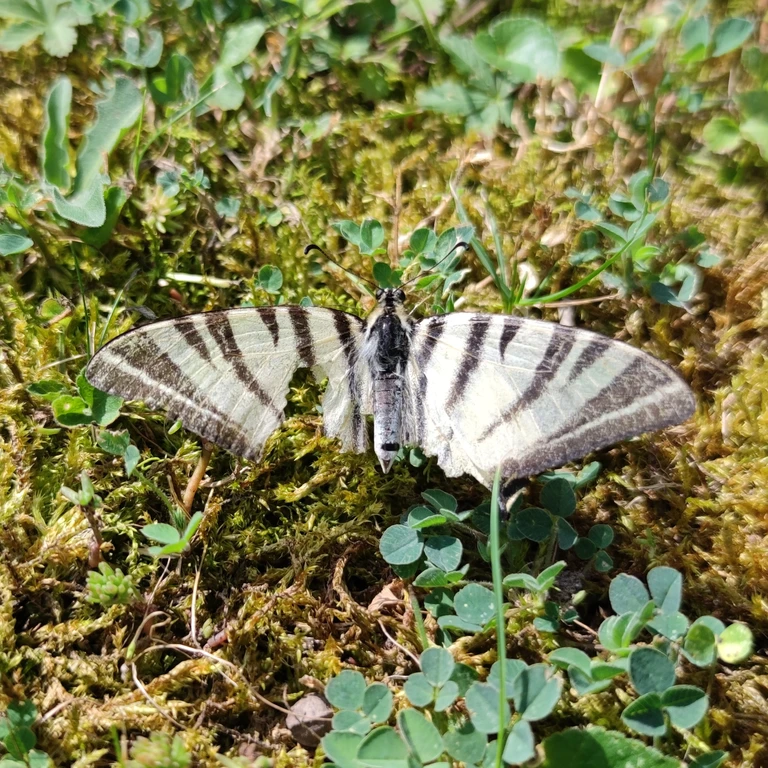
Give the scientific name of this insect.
Iphiclides podalirius
